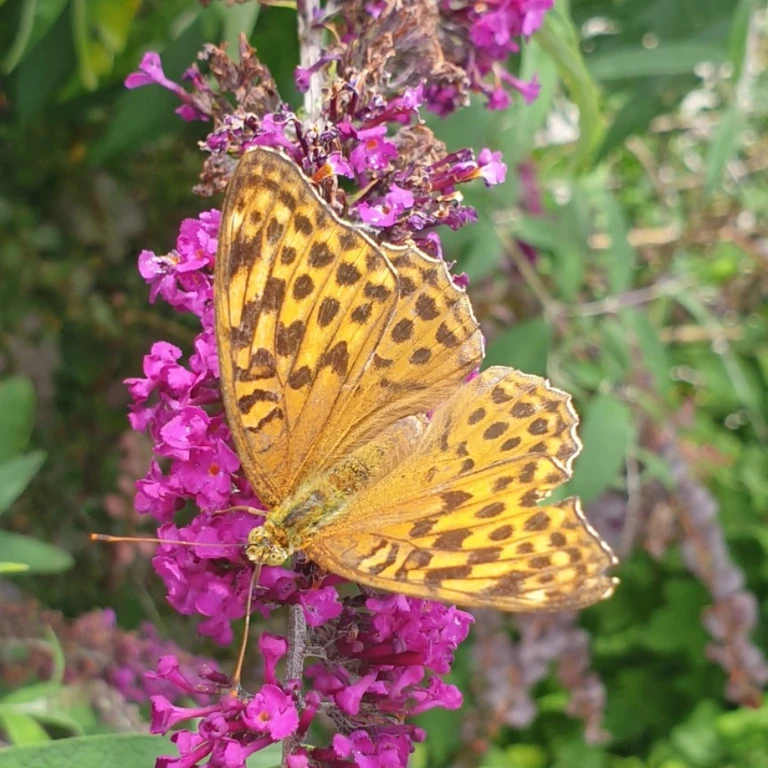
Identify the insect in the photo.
Argynnis paphia
